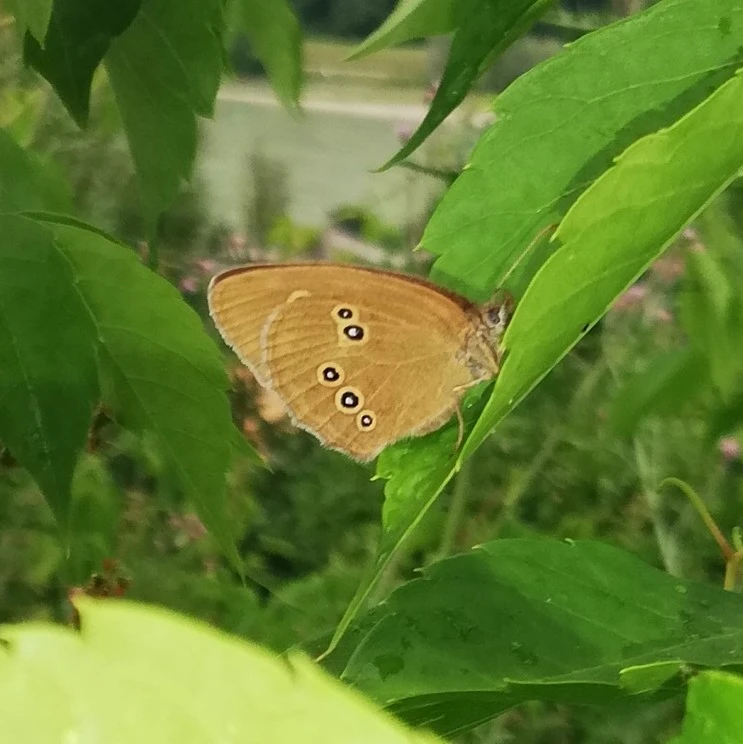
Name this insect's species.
Aphantopus hyperantus
